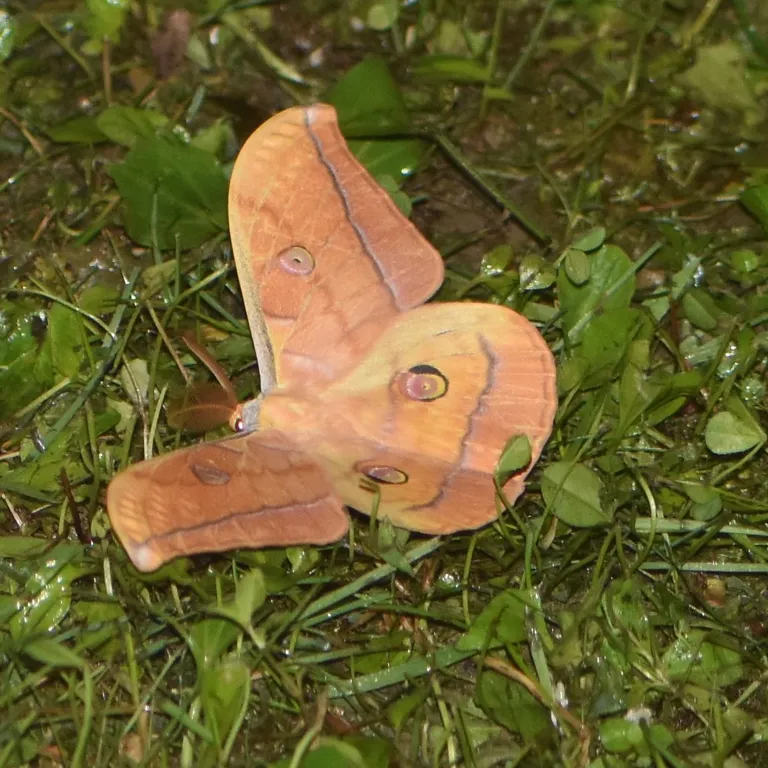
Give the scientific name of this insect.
Antheraea yamamai
